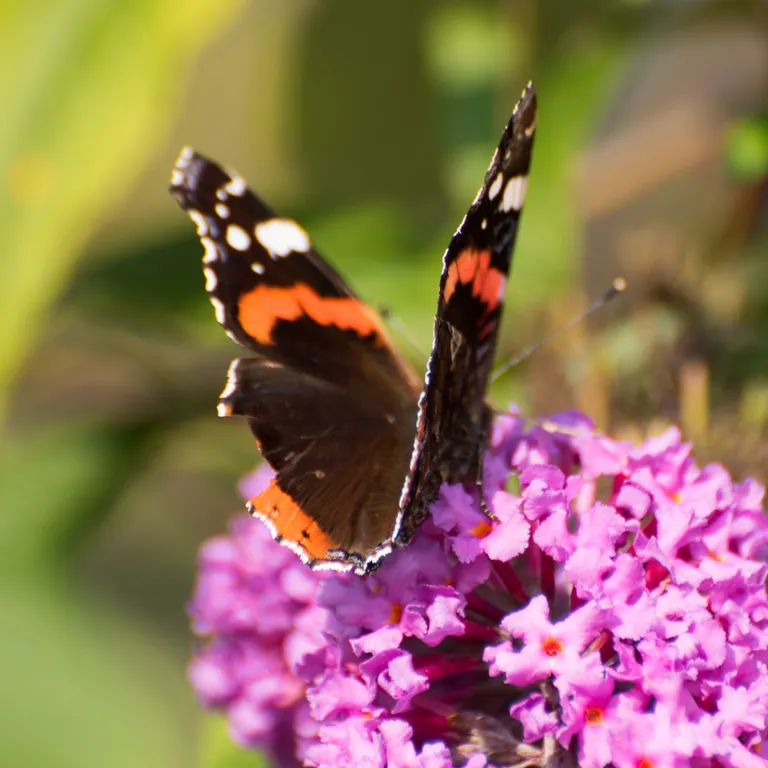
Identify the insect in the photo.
Vanessa atalanta
